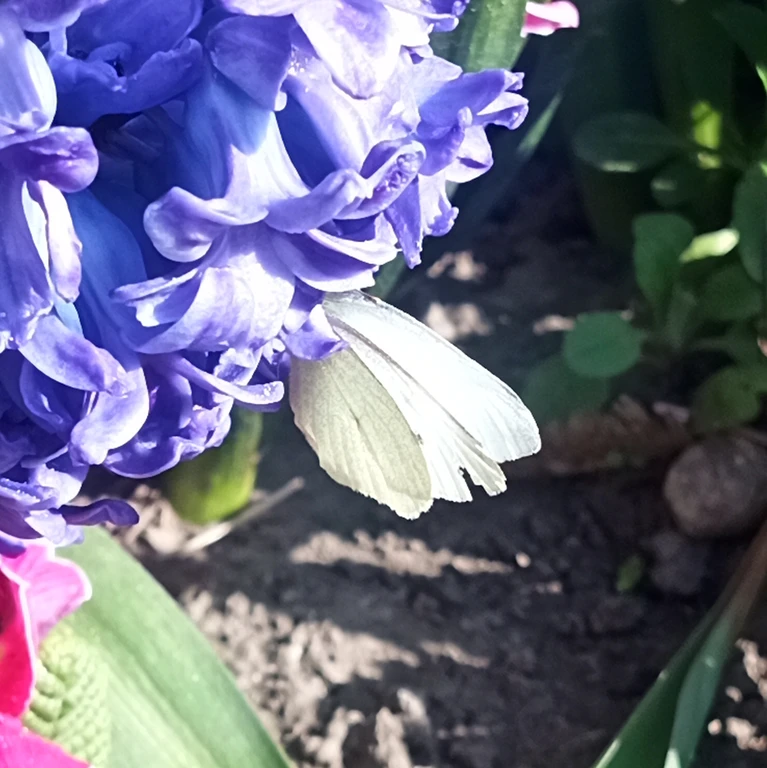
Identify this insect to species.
Pieris rapae
